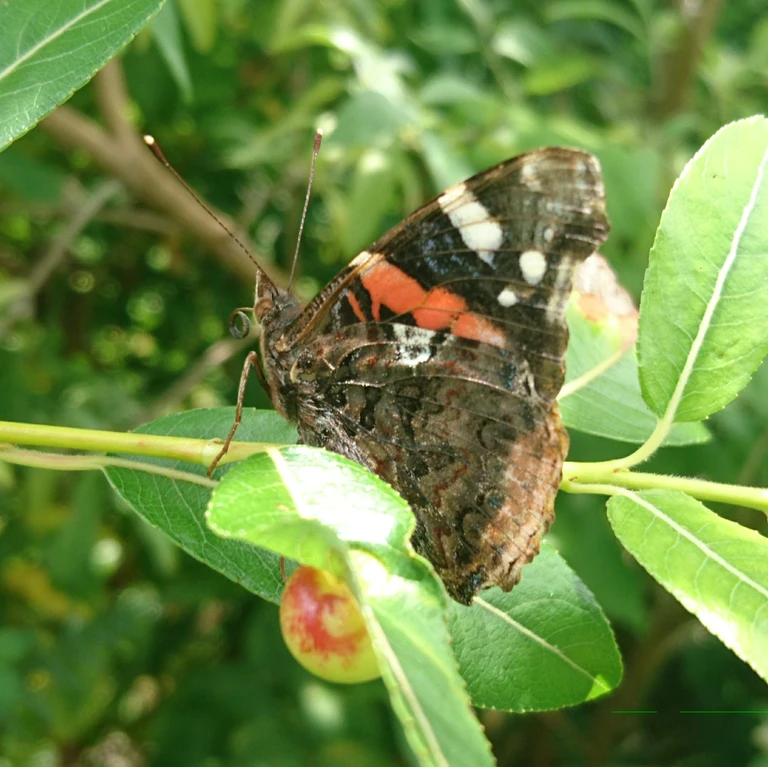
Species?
Vanessa atalanta
